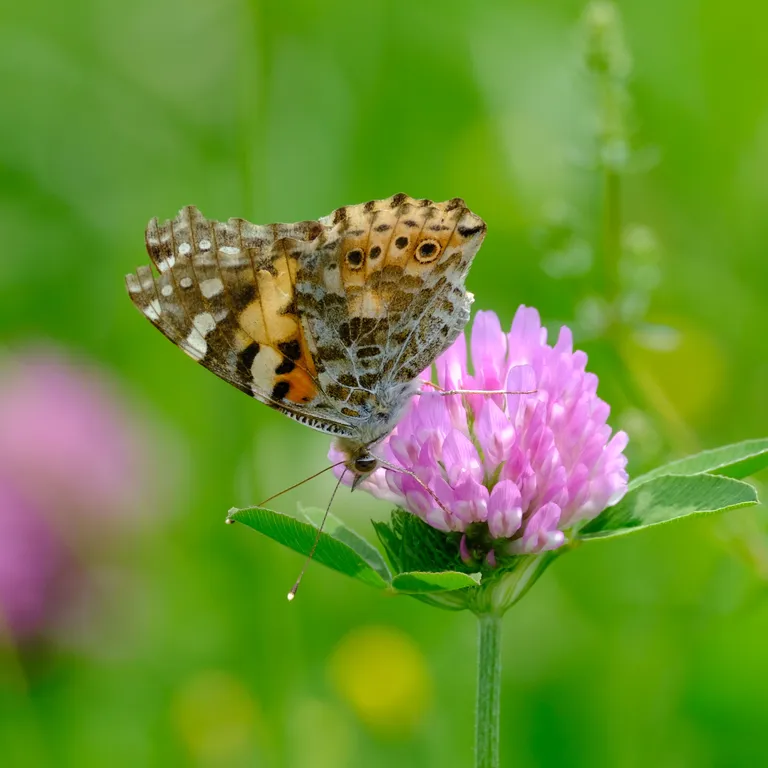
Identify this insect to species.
Vanessa cardui
